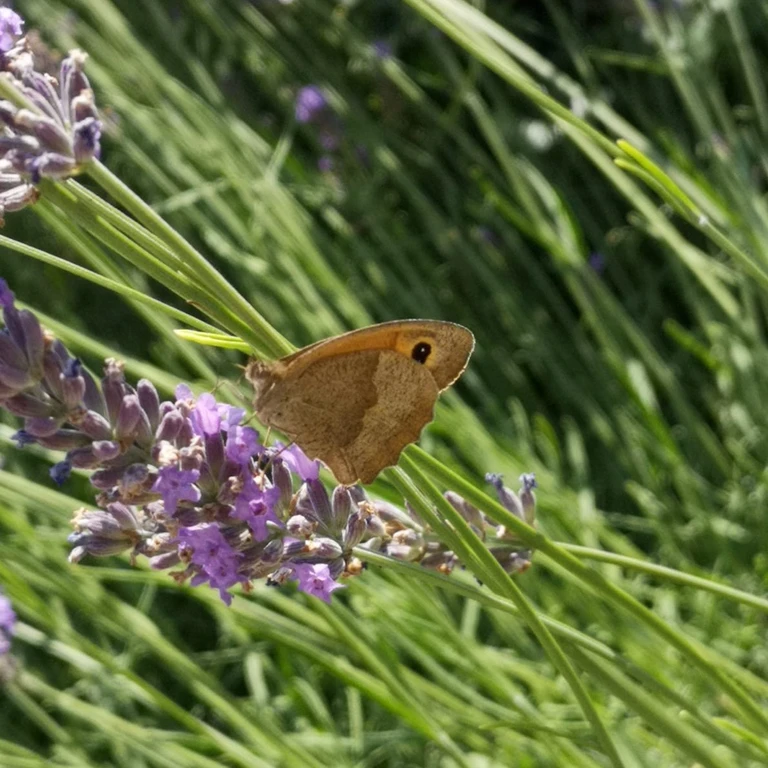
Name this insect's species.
Maniola jurtina
